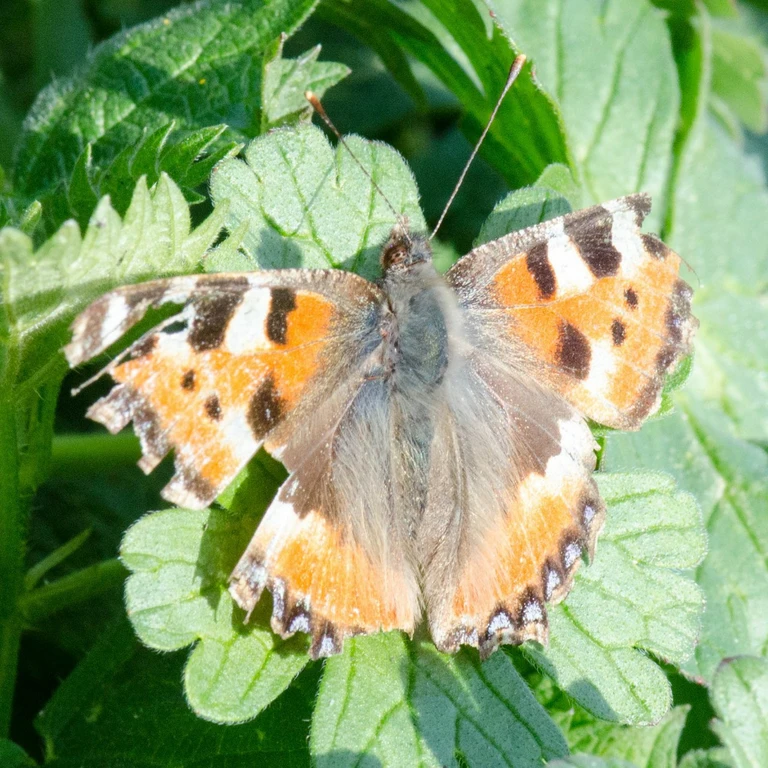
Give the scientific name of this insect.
Aglais urticae
